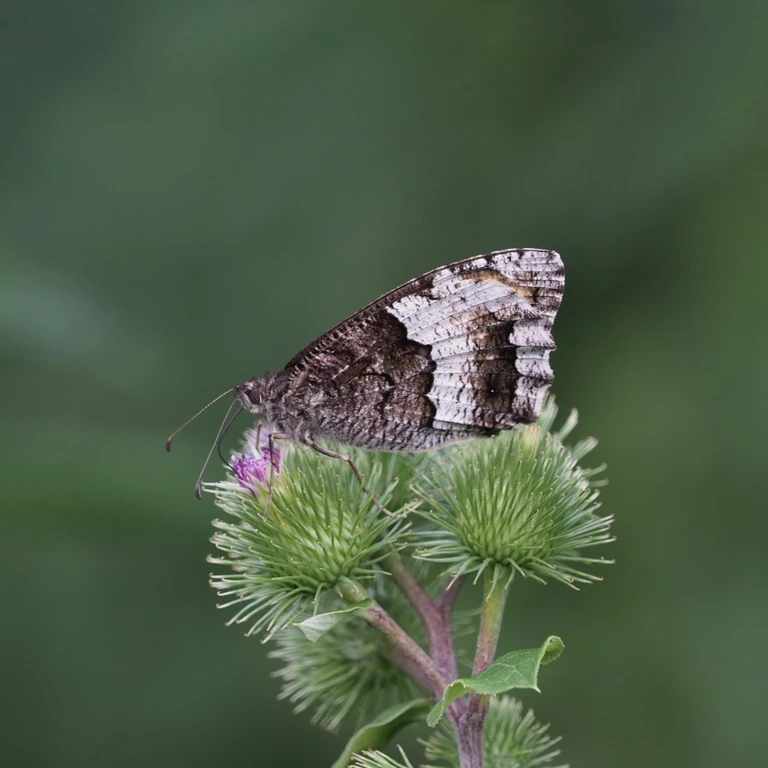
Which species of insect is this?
Hipparchia fagi
